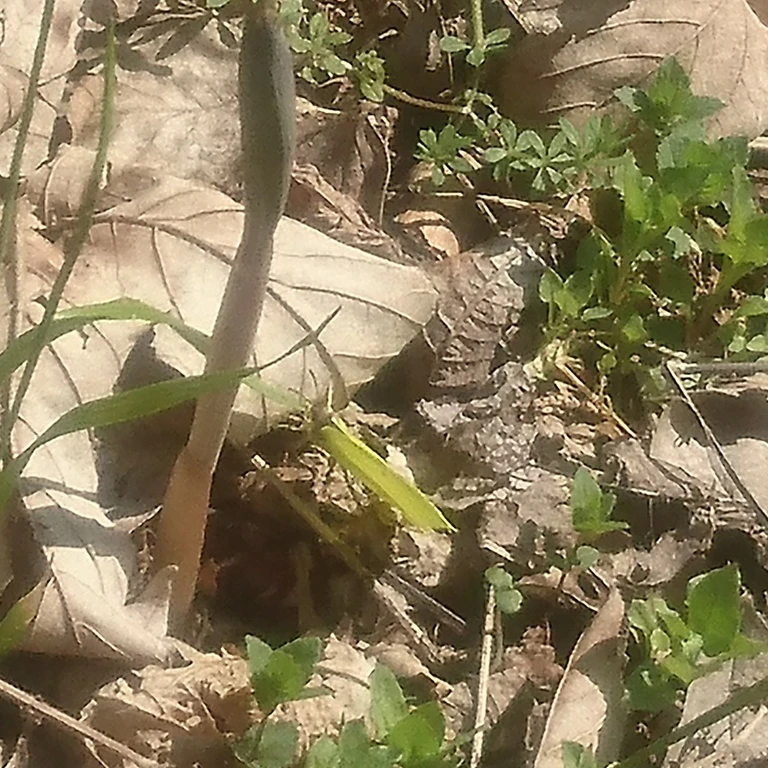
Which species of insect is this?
Gonepteryx rhamni
